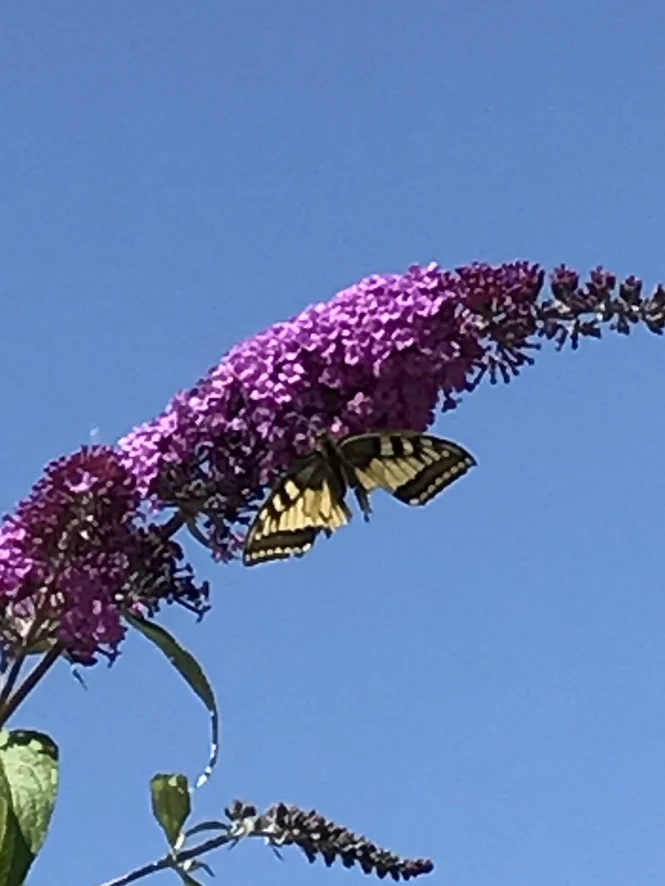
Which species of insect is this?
Papilio machaon
